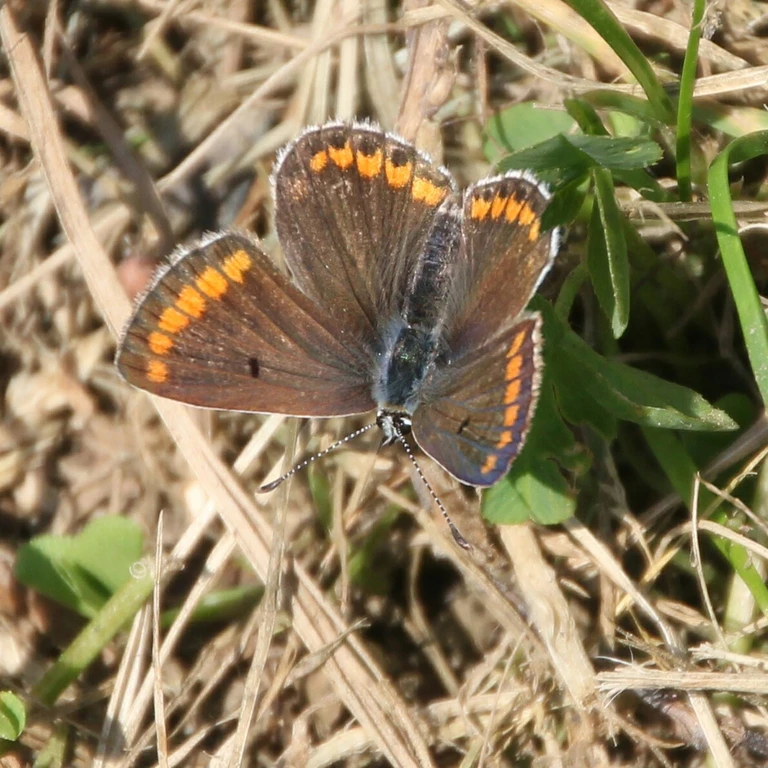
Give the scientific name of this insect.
Aricia agestis/artaxerxes
